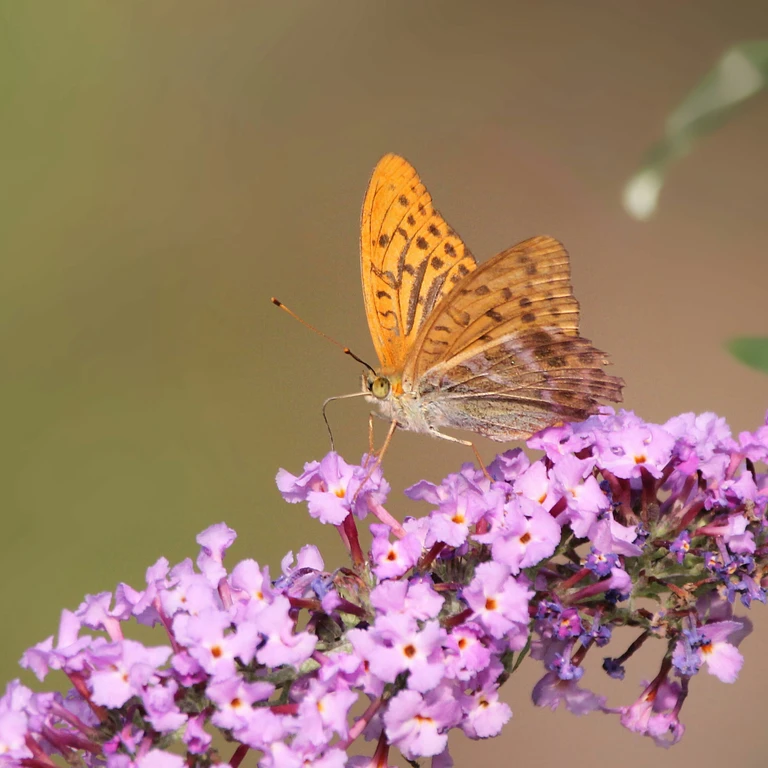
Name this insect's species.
Argynnis paphia
